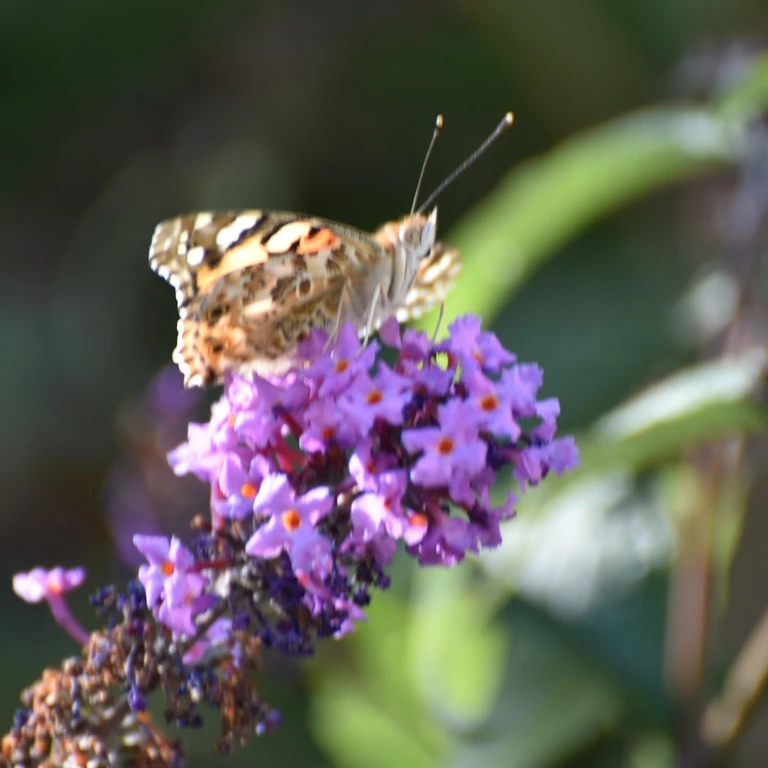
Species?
Vanessa cardui
